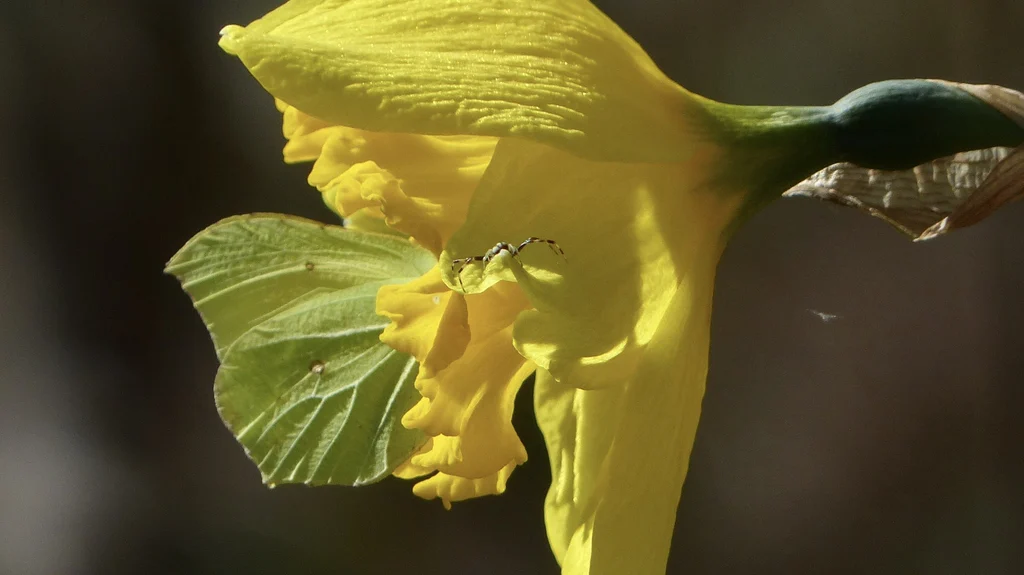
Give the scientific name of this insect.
Gonepteryx rhamni
